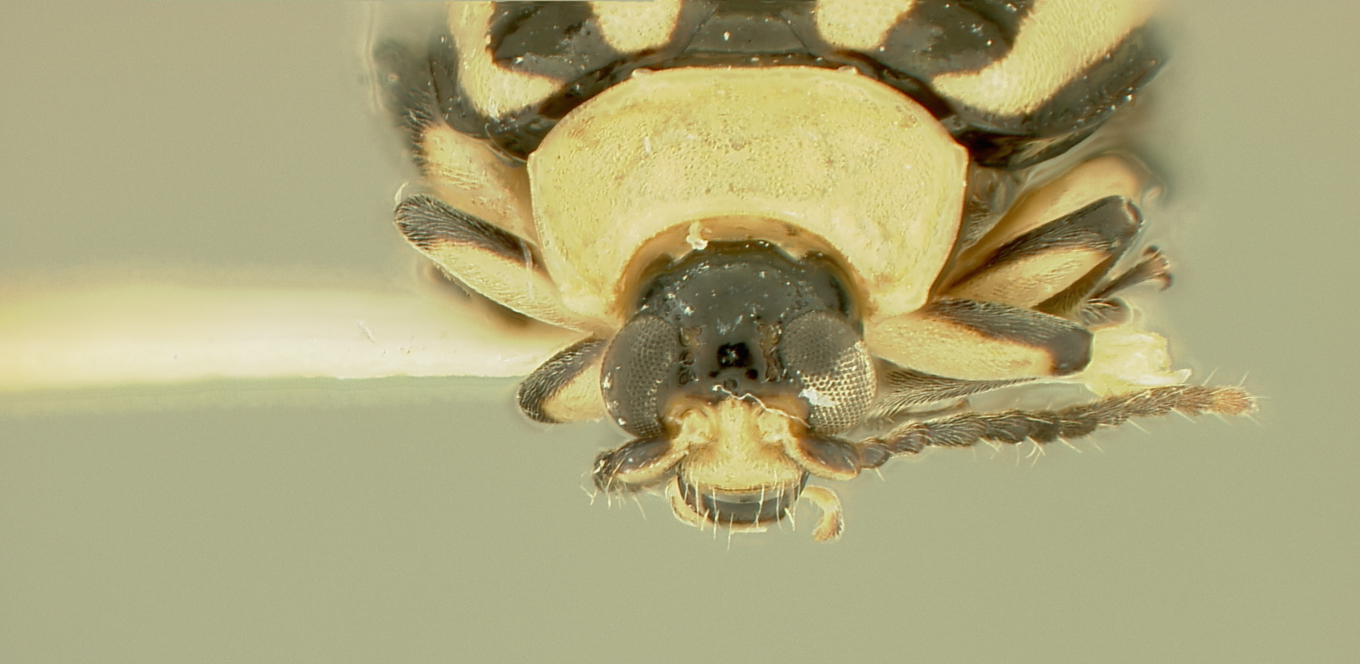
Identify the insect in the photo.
Disonycha didyma
